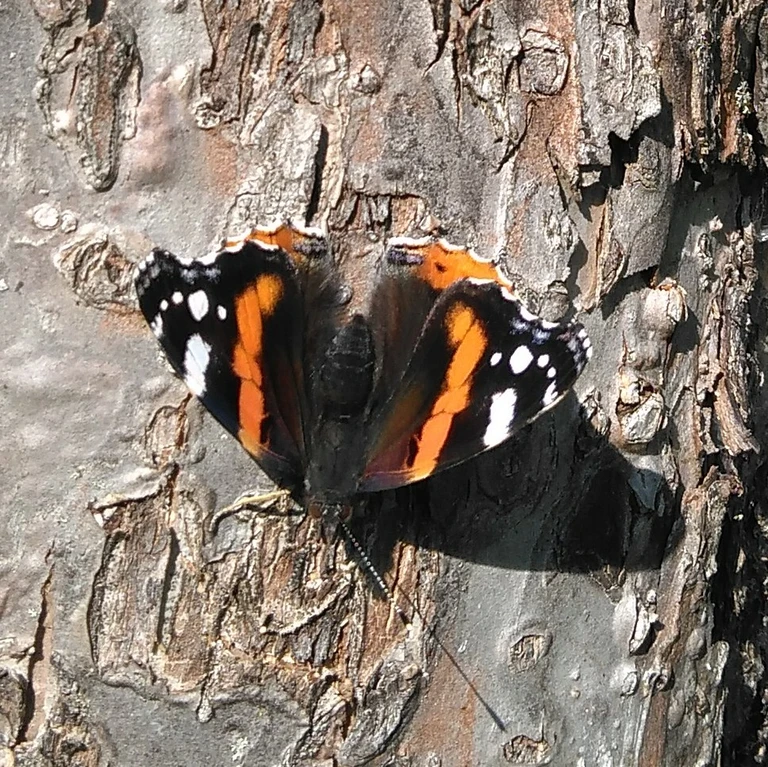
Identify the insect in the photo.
Vanessa atalanta
